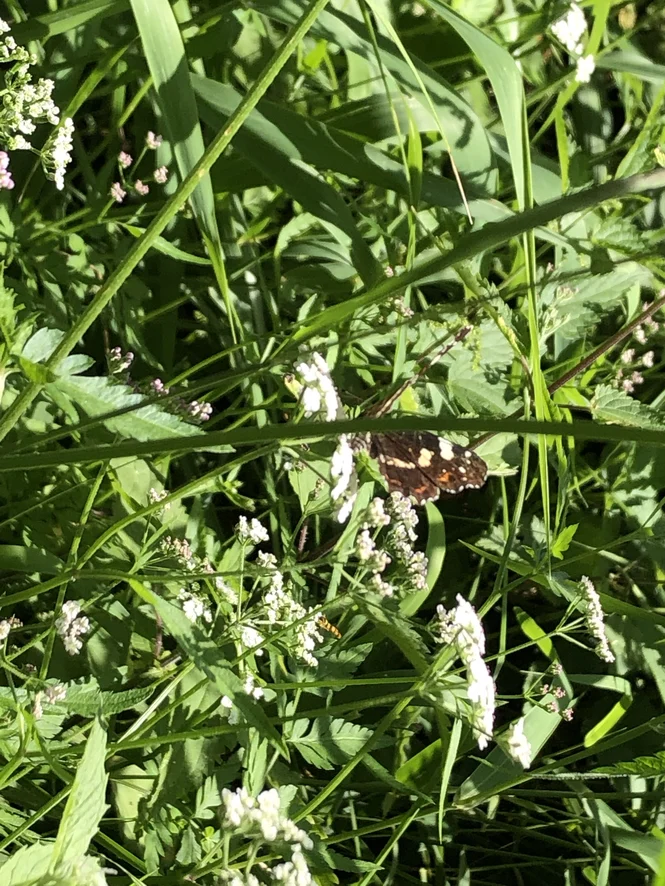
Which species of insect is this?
Araschnia levana
